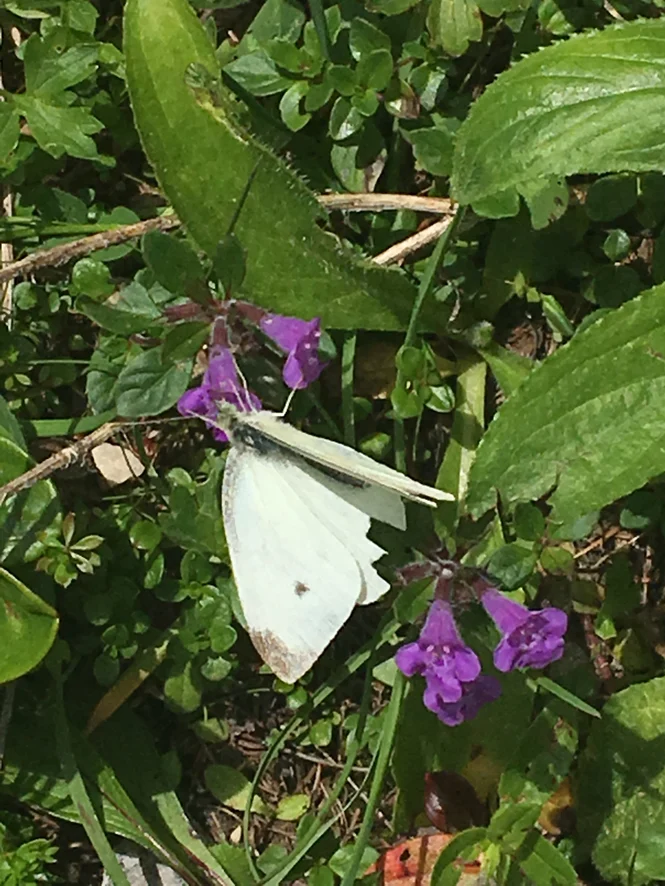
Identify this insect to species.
Pieris rapae
